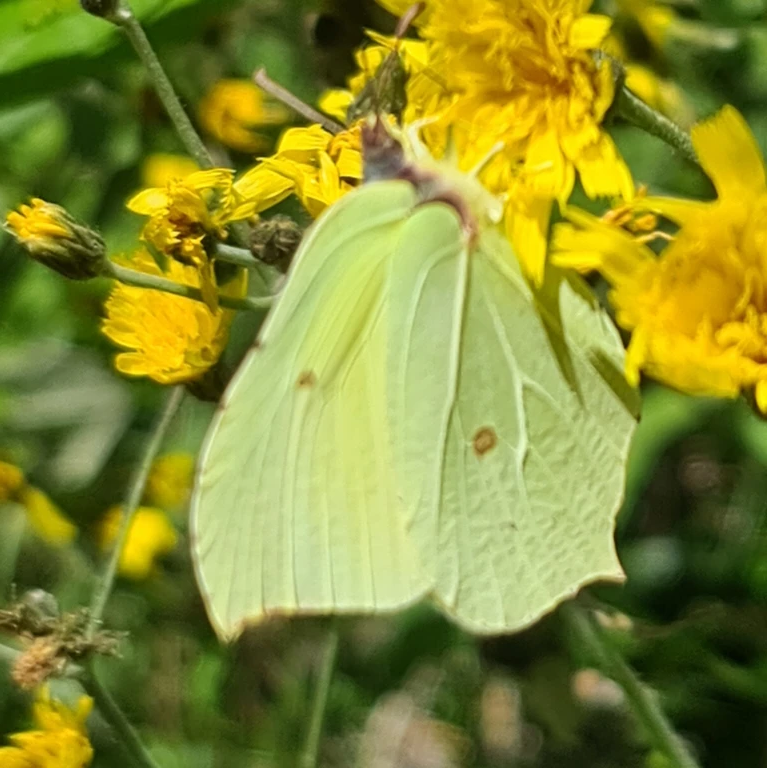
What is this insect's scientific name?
Gonepteryx rhamni
